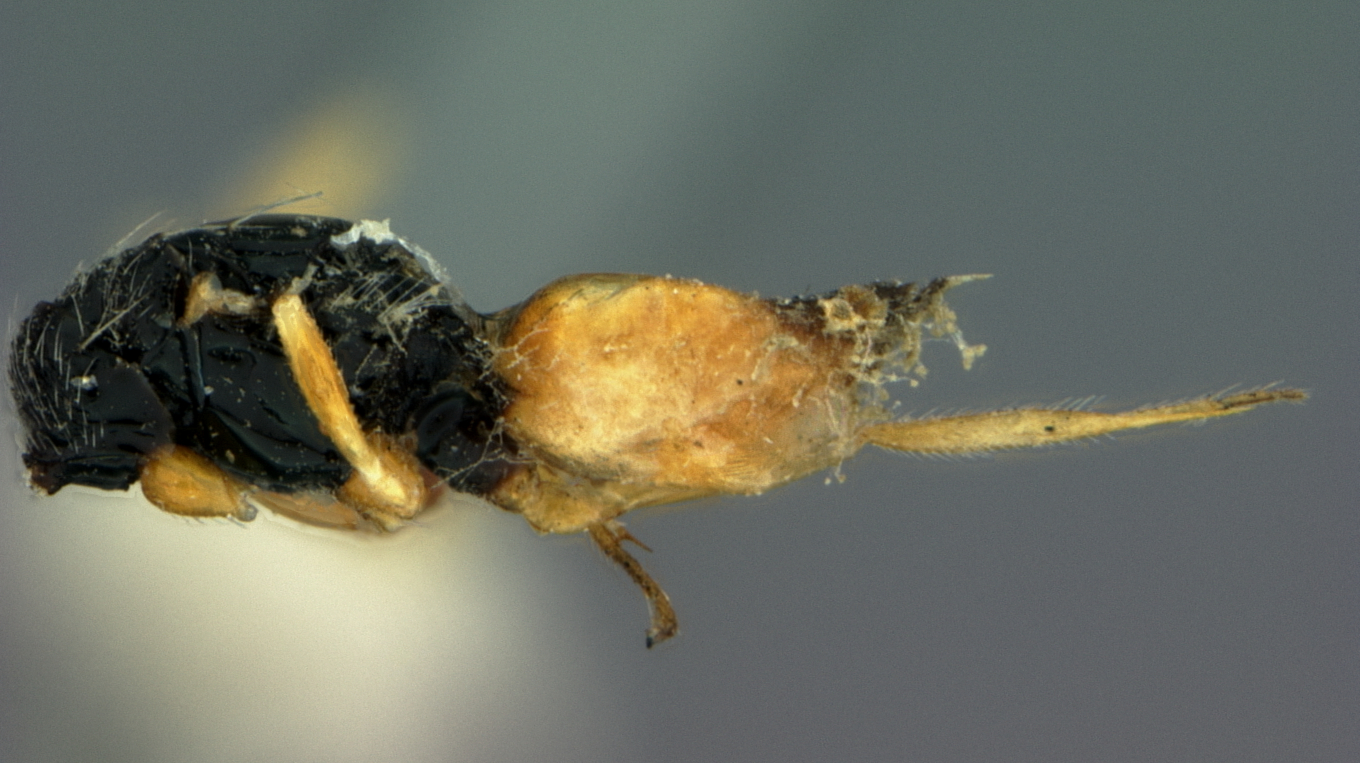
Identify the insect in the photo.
Euplectrus australiensis
